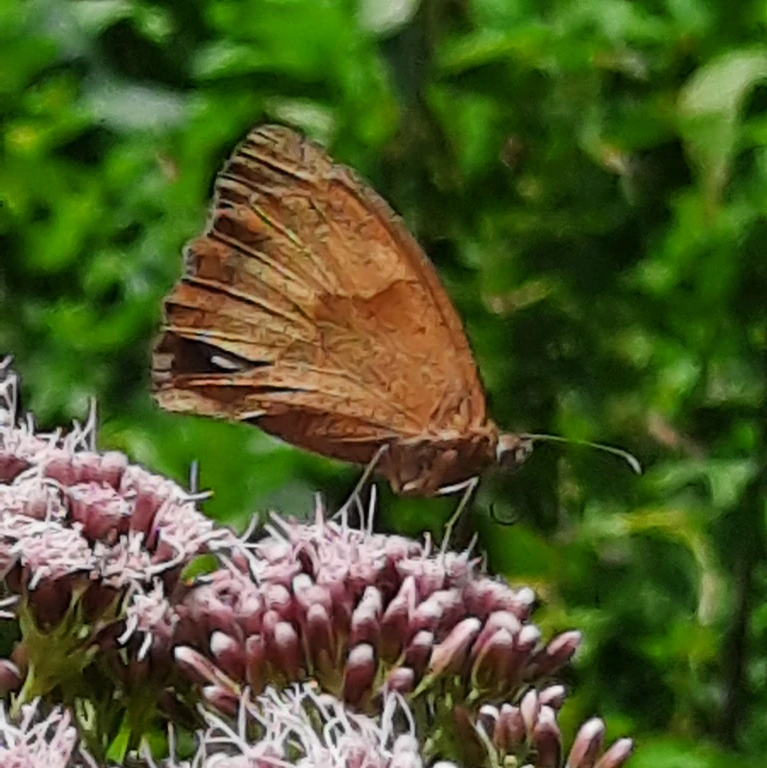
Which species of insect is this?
Maniola jurtina
